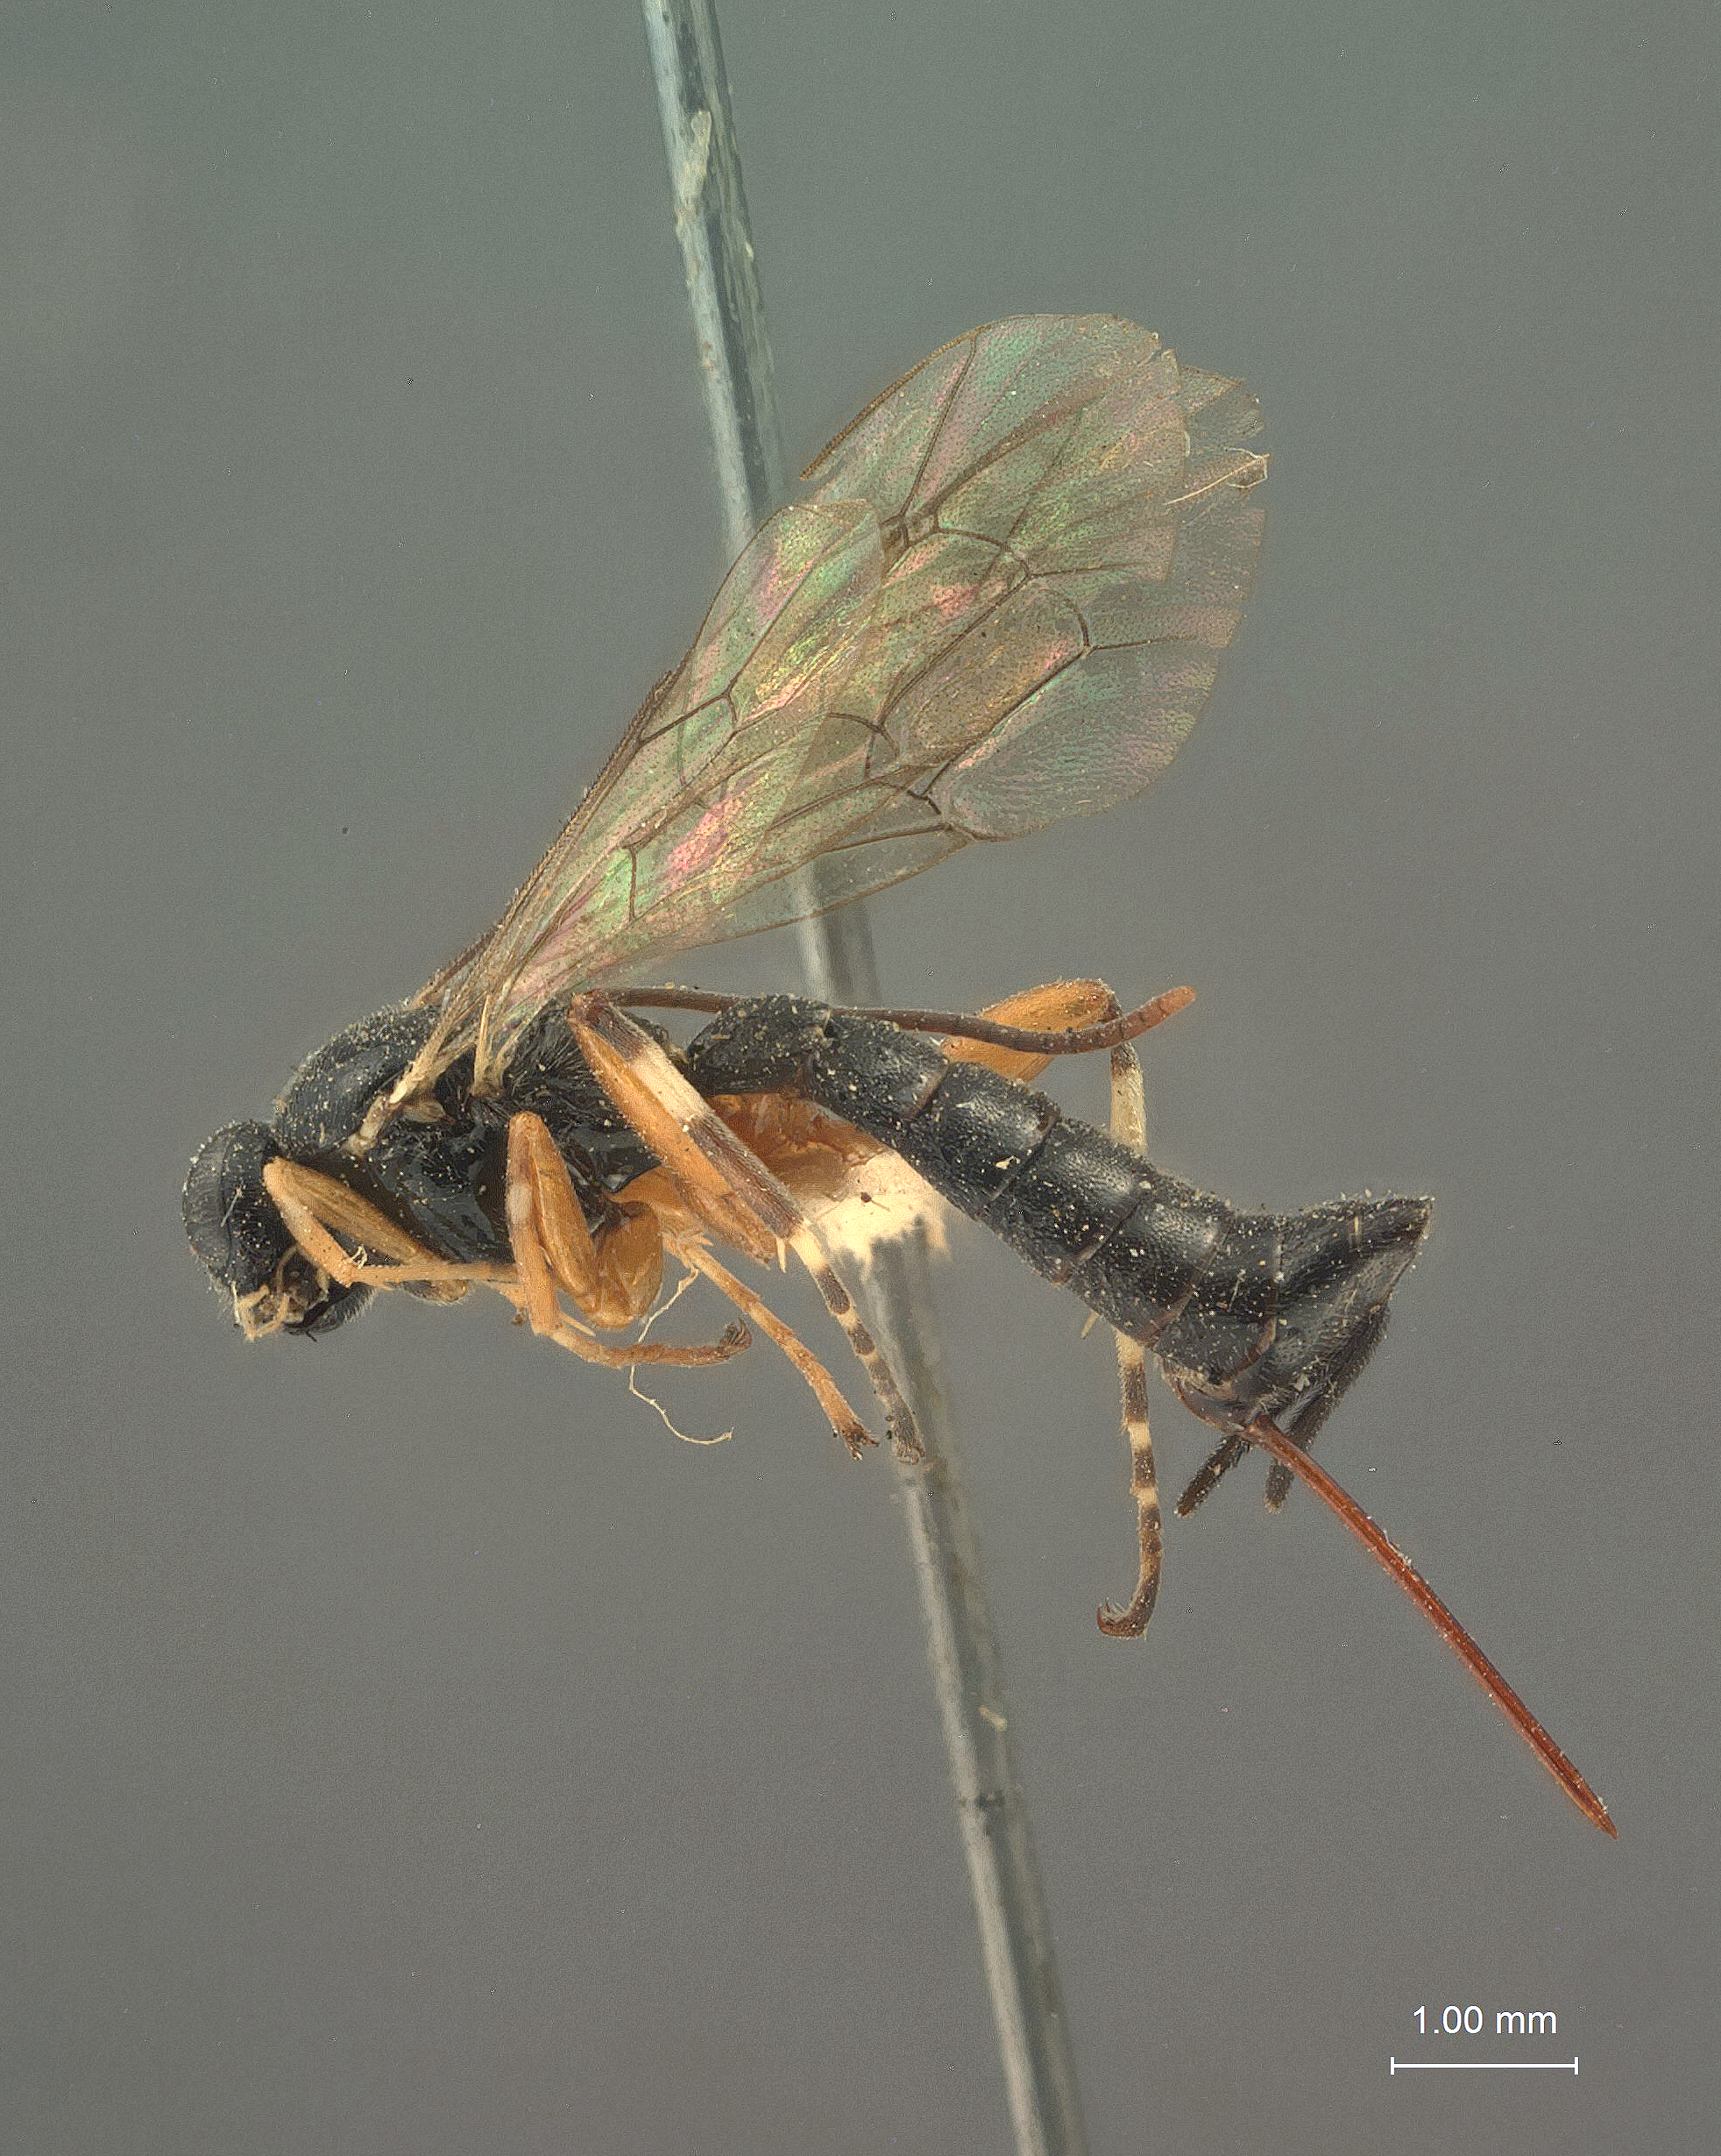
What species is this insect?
Ephialtes montana
